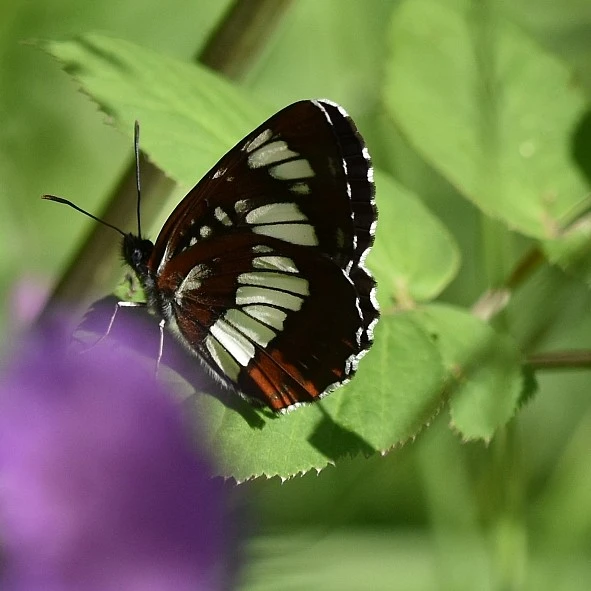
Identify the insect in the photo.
Neptis rivularis
